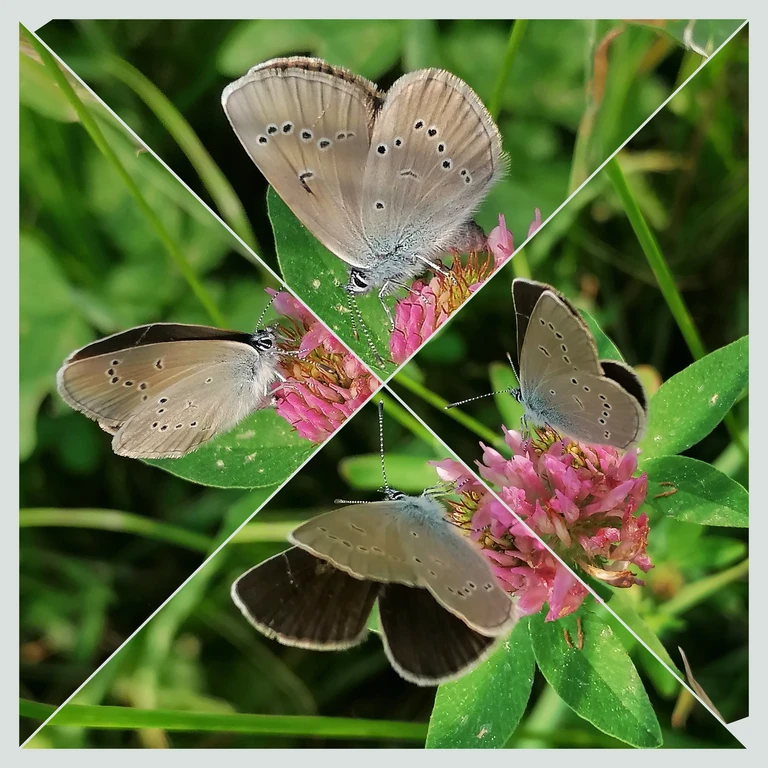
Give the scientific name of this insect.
Cyaniris semiargus
